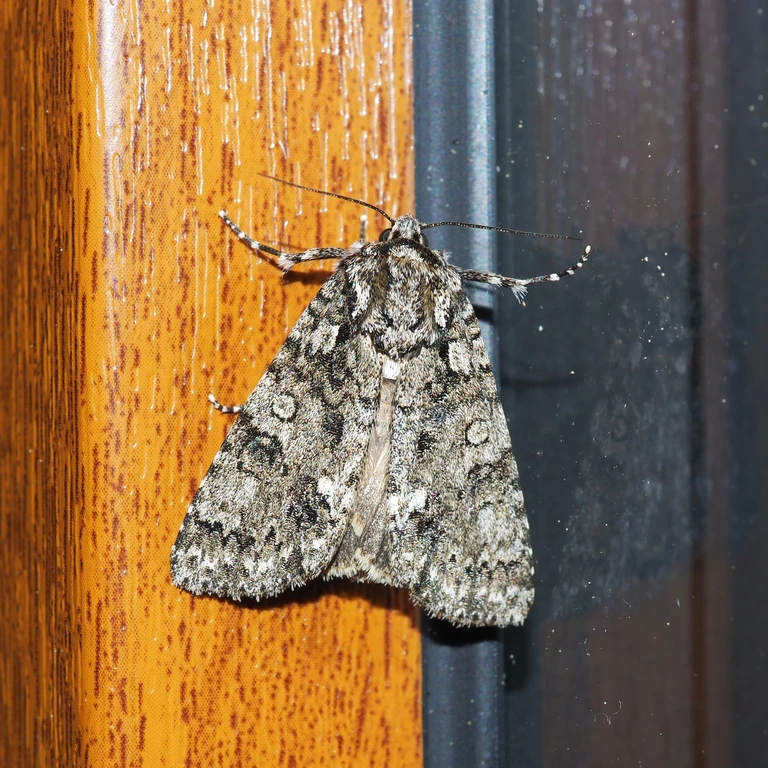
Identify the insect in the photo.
Acronicta rumicis
